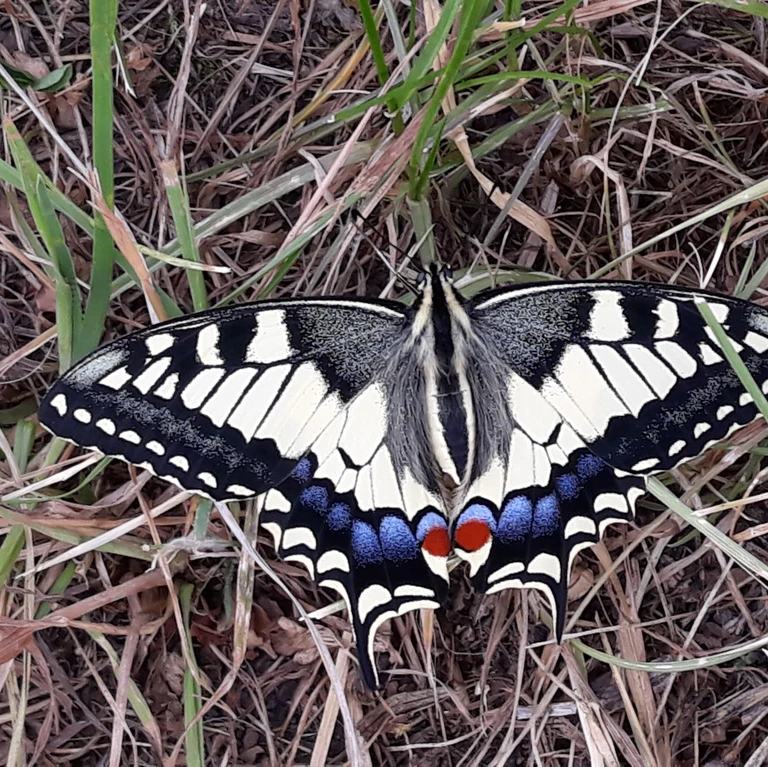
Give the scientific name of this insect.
Papilio machaon
